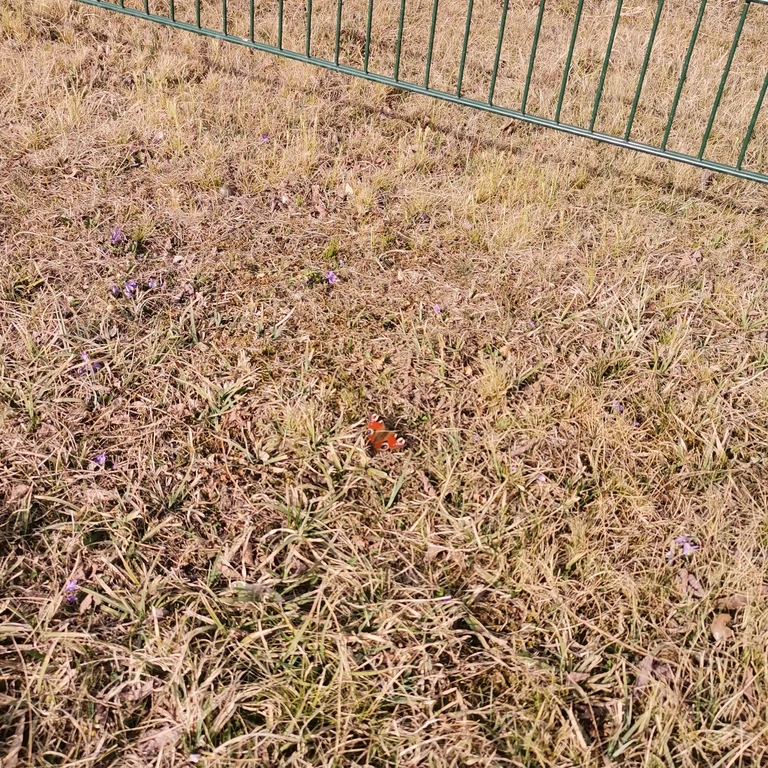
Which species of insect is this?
Aglais io
